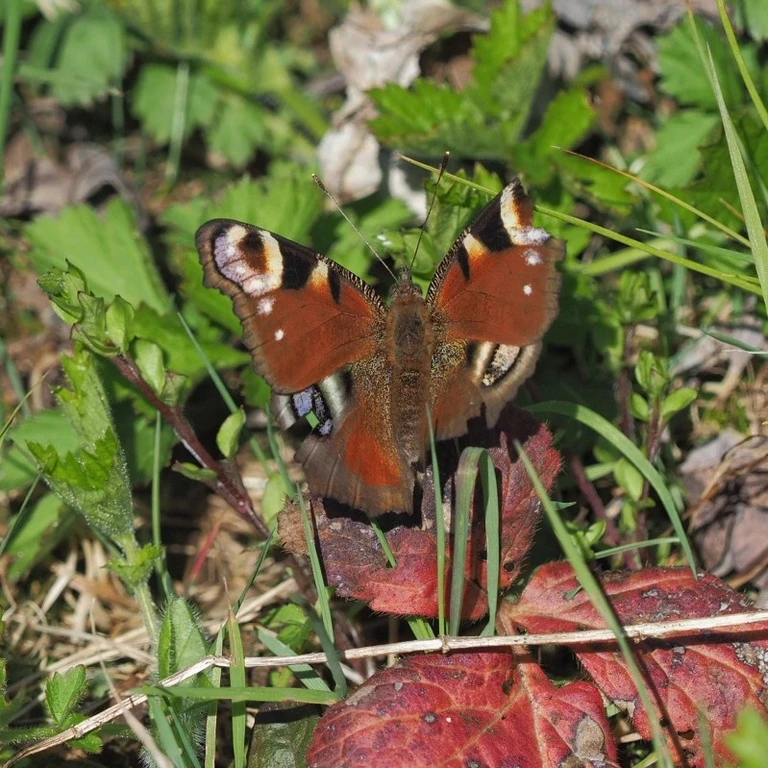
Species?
Aglais io
